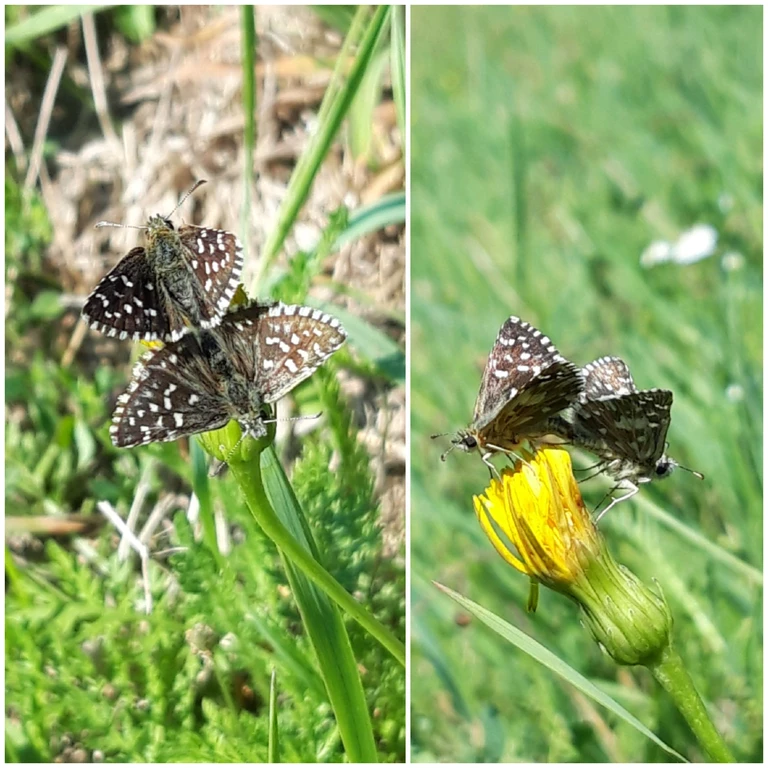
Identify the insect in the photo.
Pyrgus malvae
